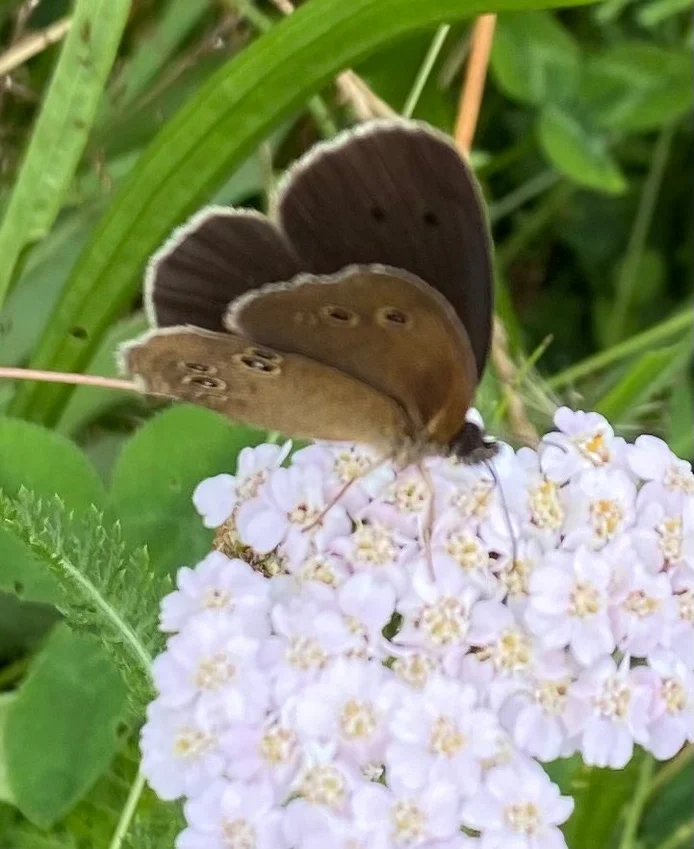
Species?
Aphantopus hyperantus
